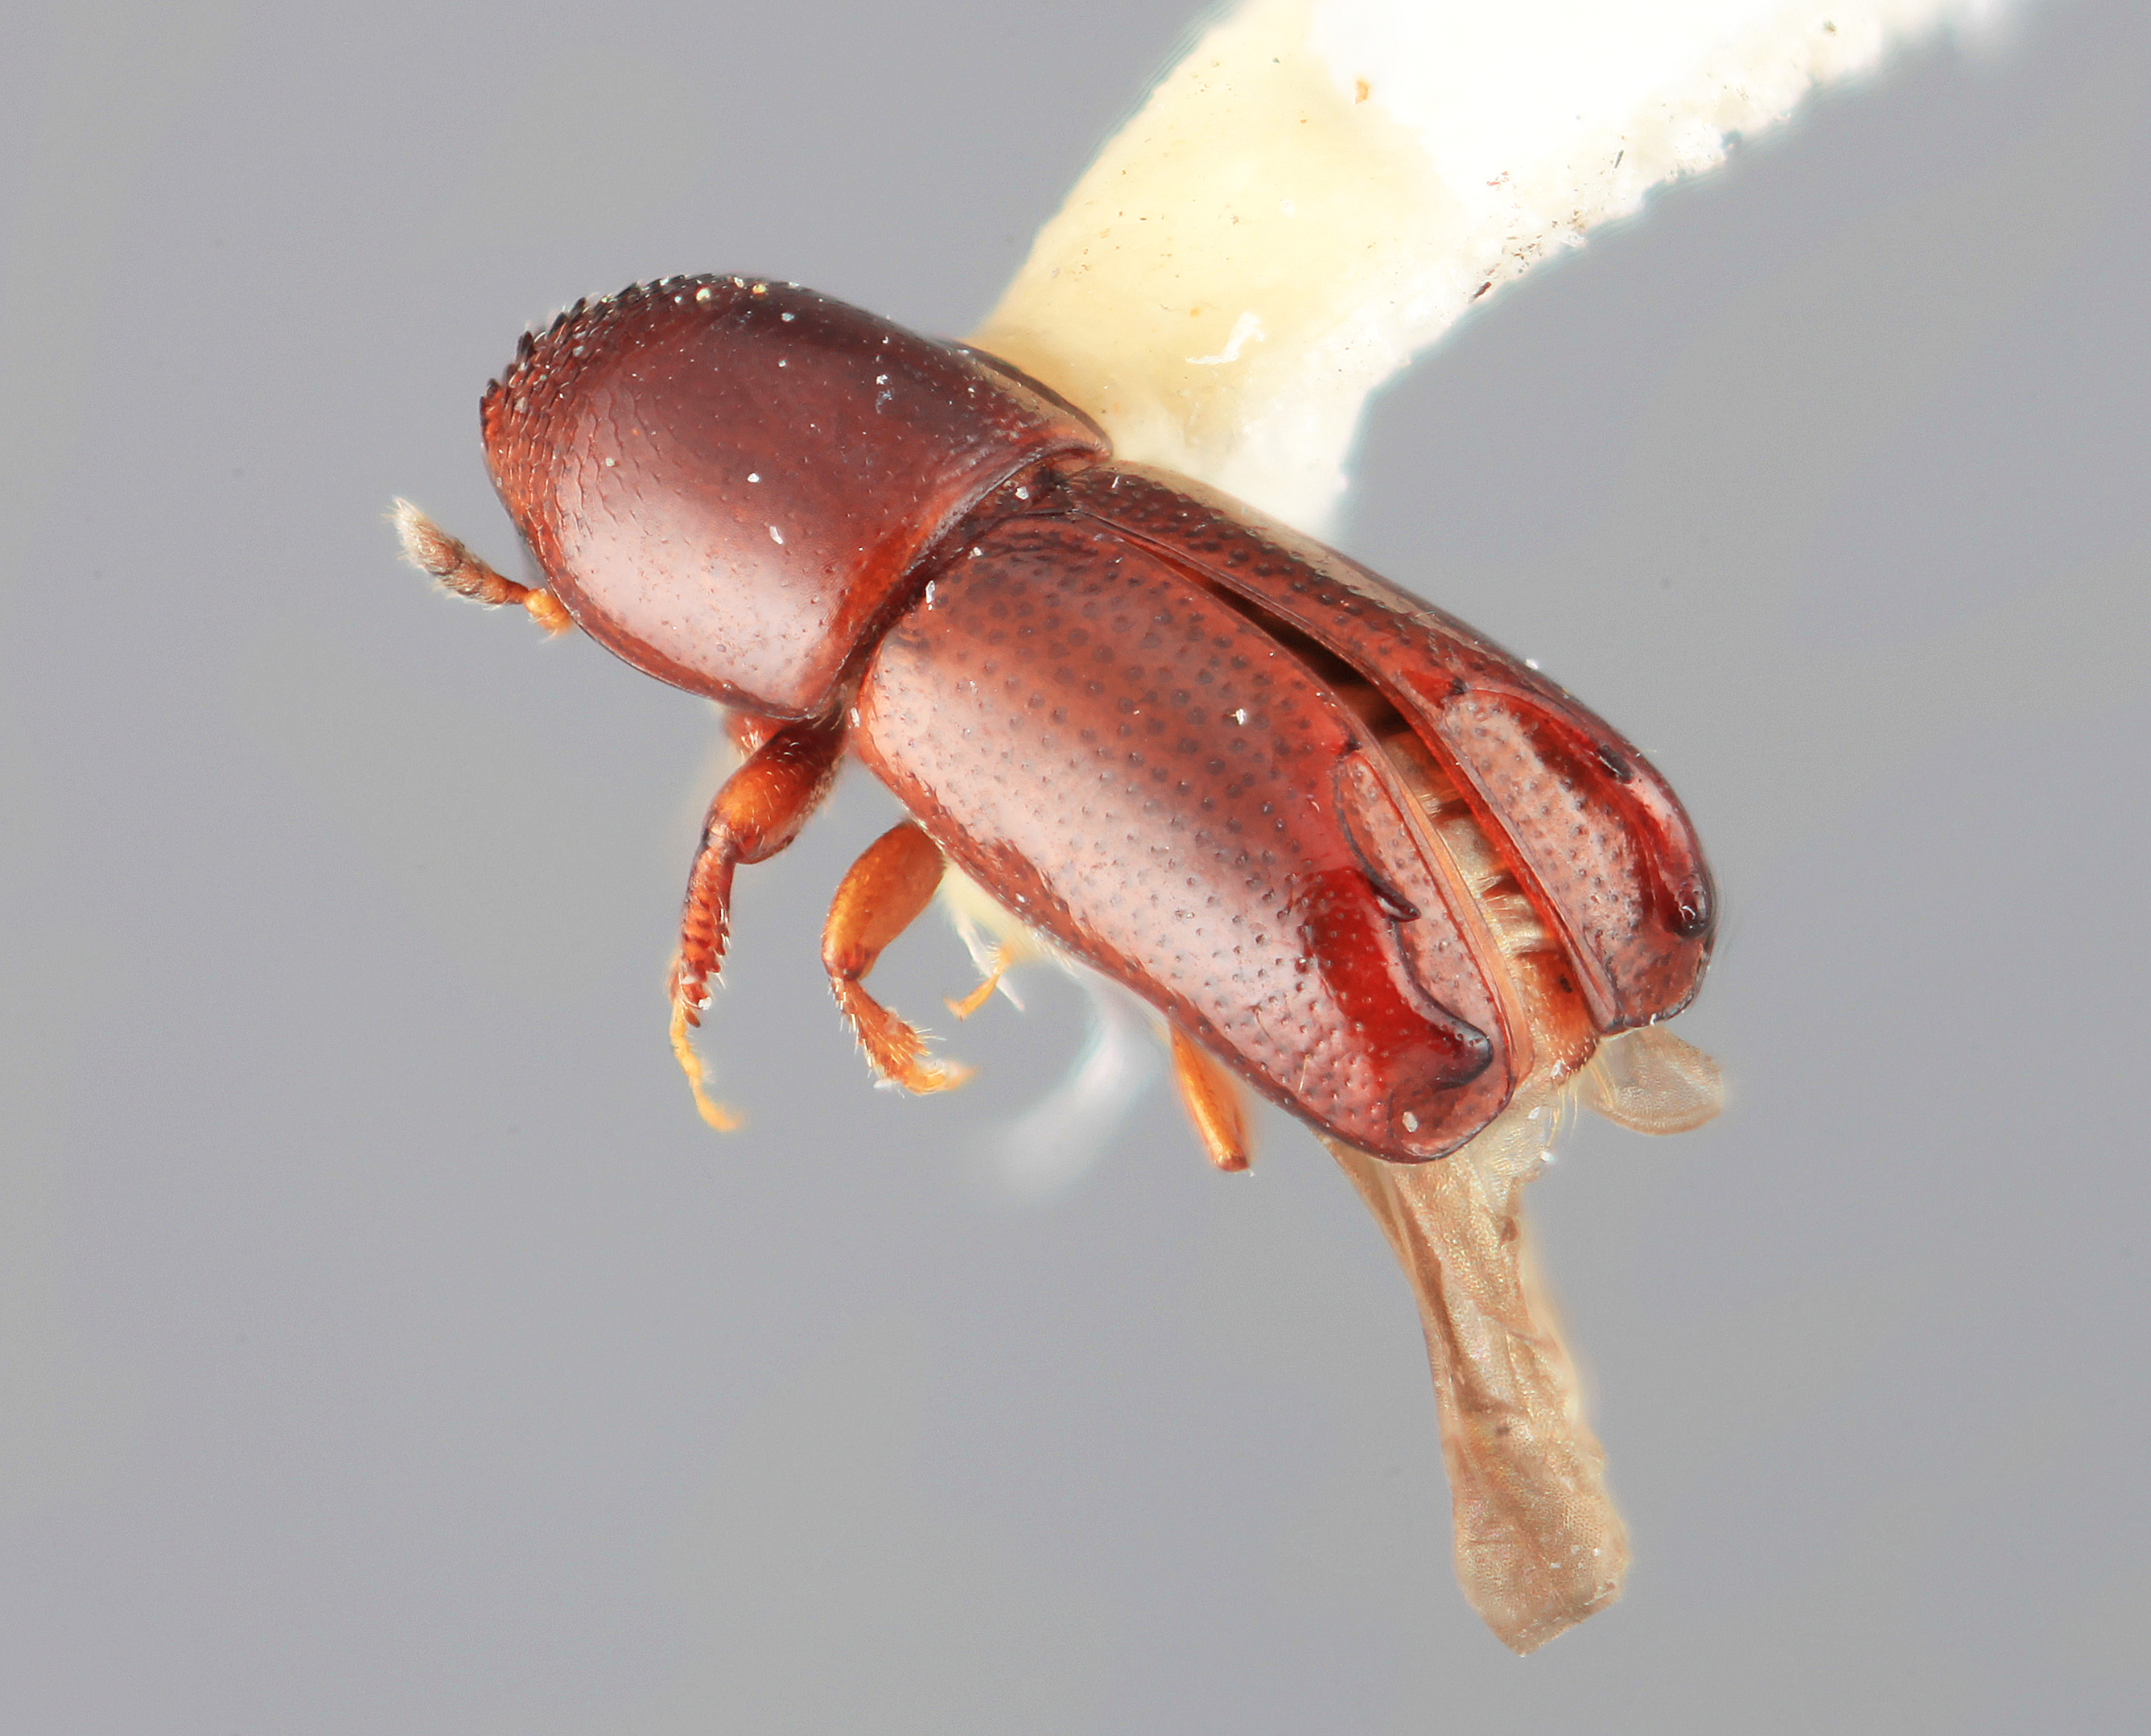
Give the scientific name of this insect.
Tricolus capitalis
